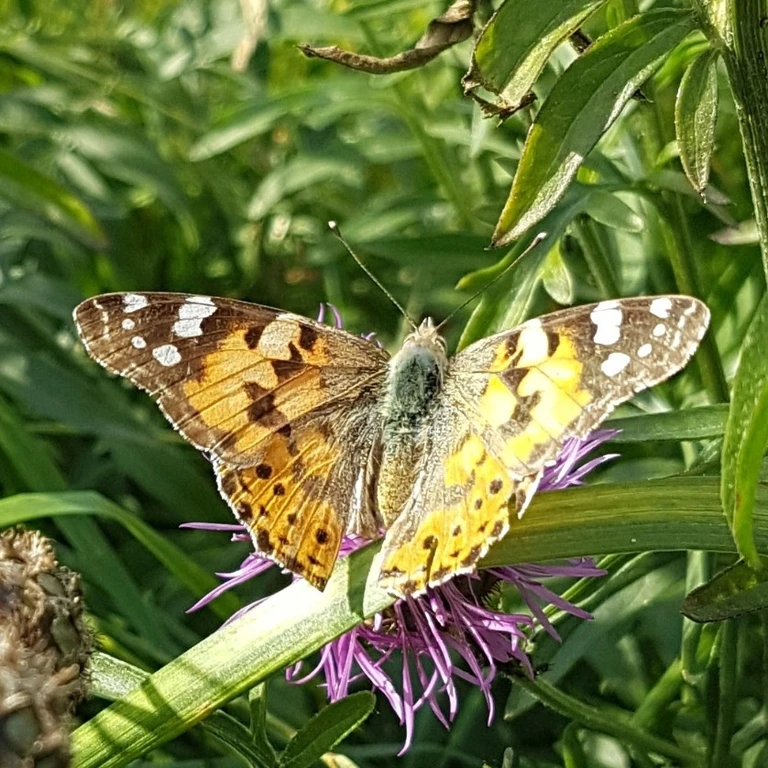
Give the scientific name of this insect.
Vanessa cardui
